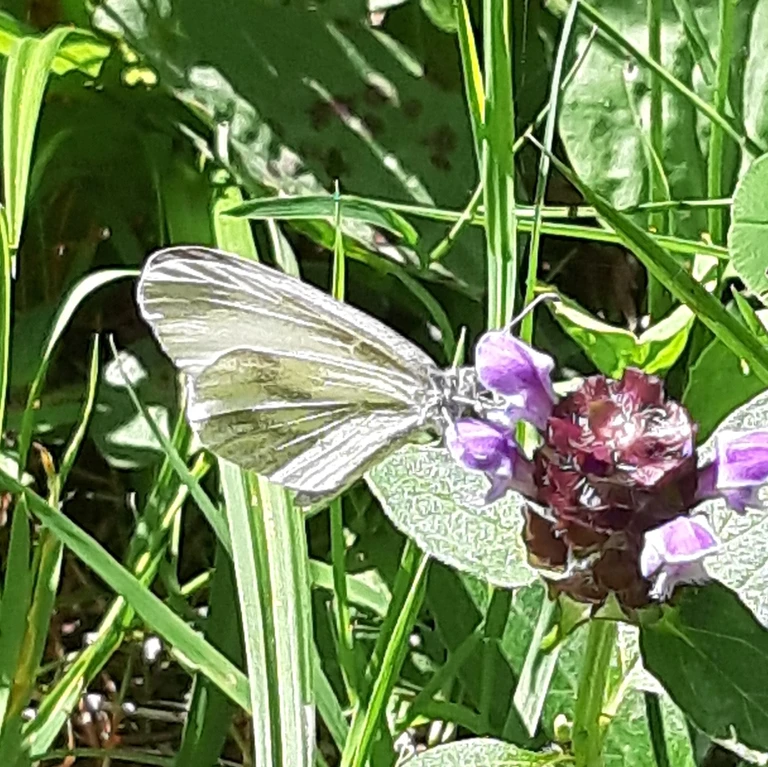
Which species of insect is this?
Leptidea sinapis/juvernica
